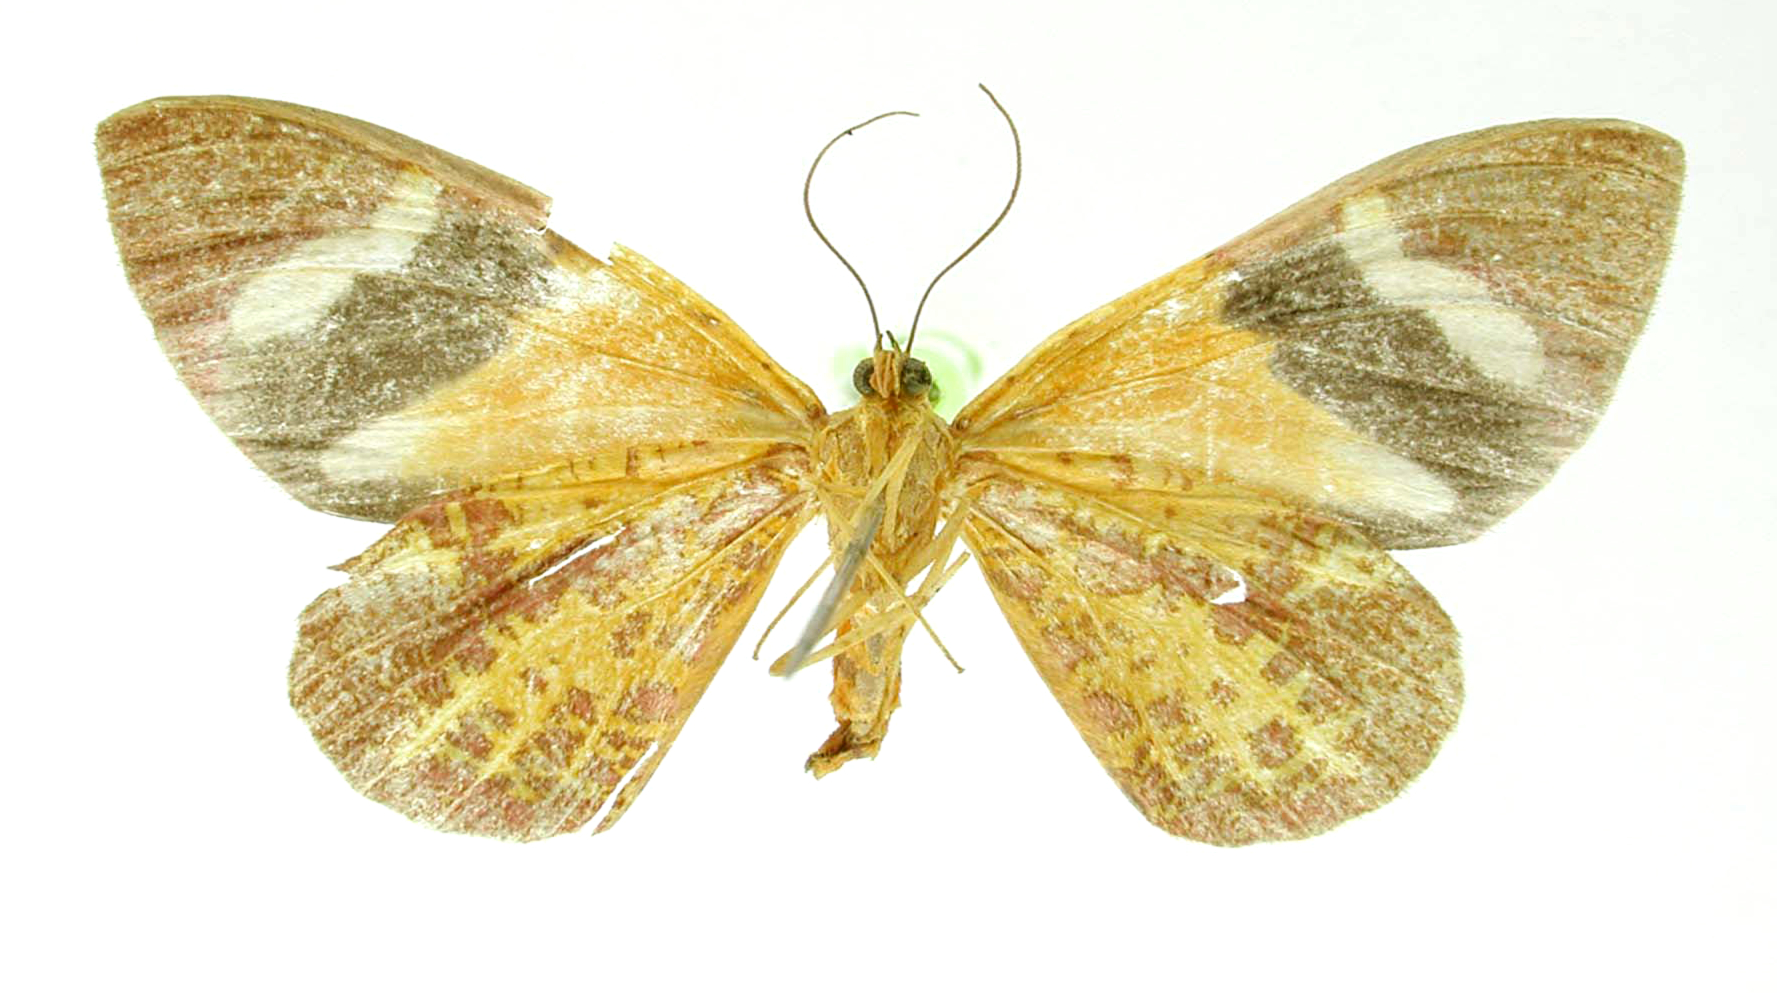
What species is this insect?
Polythrena croceitincta
